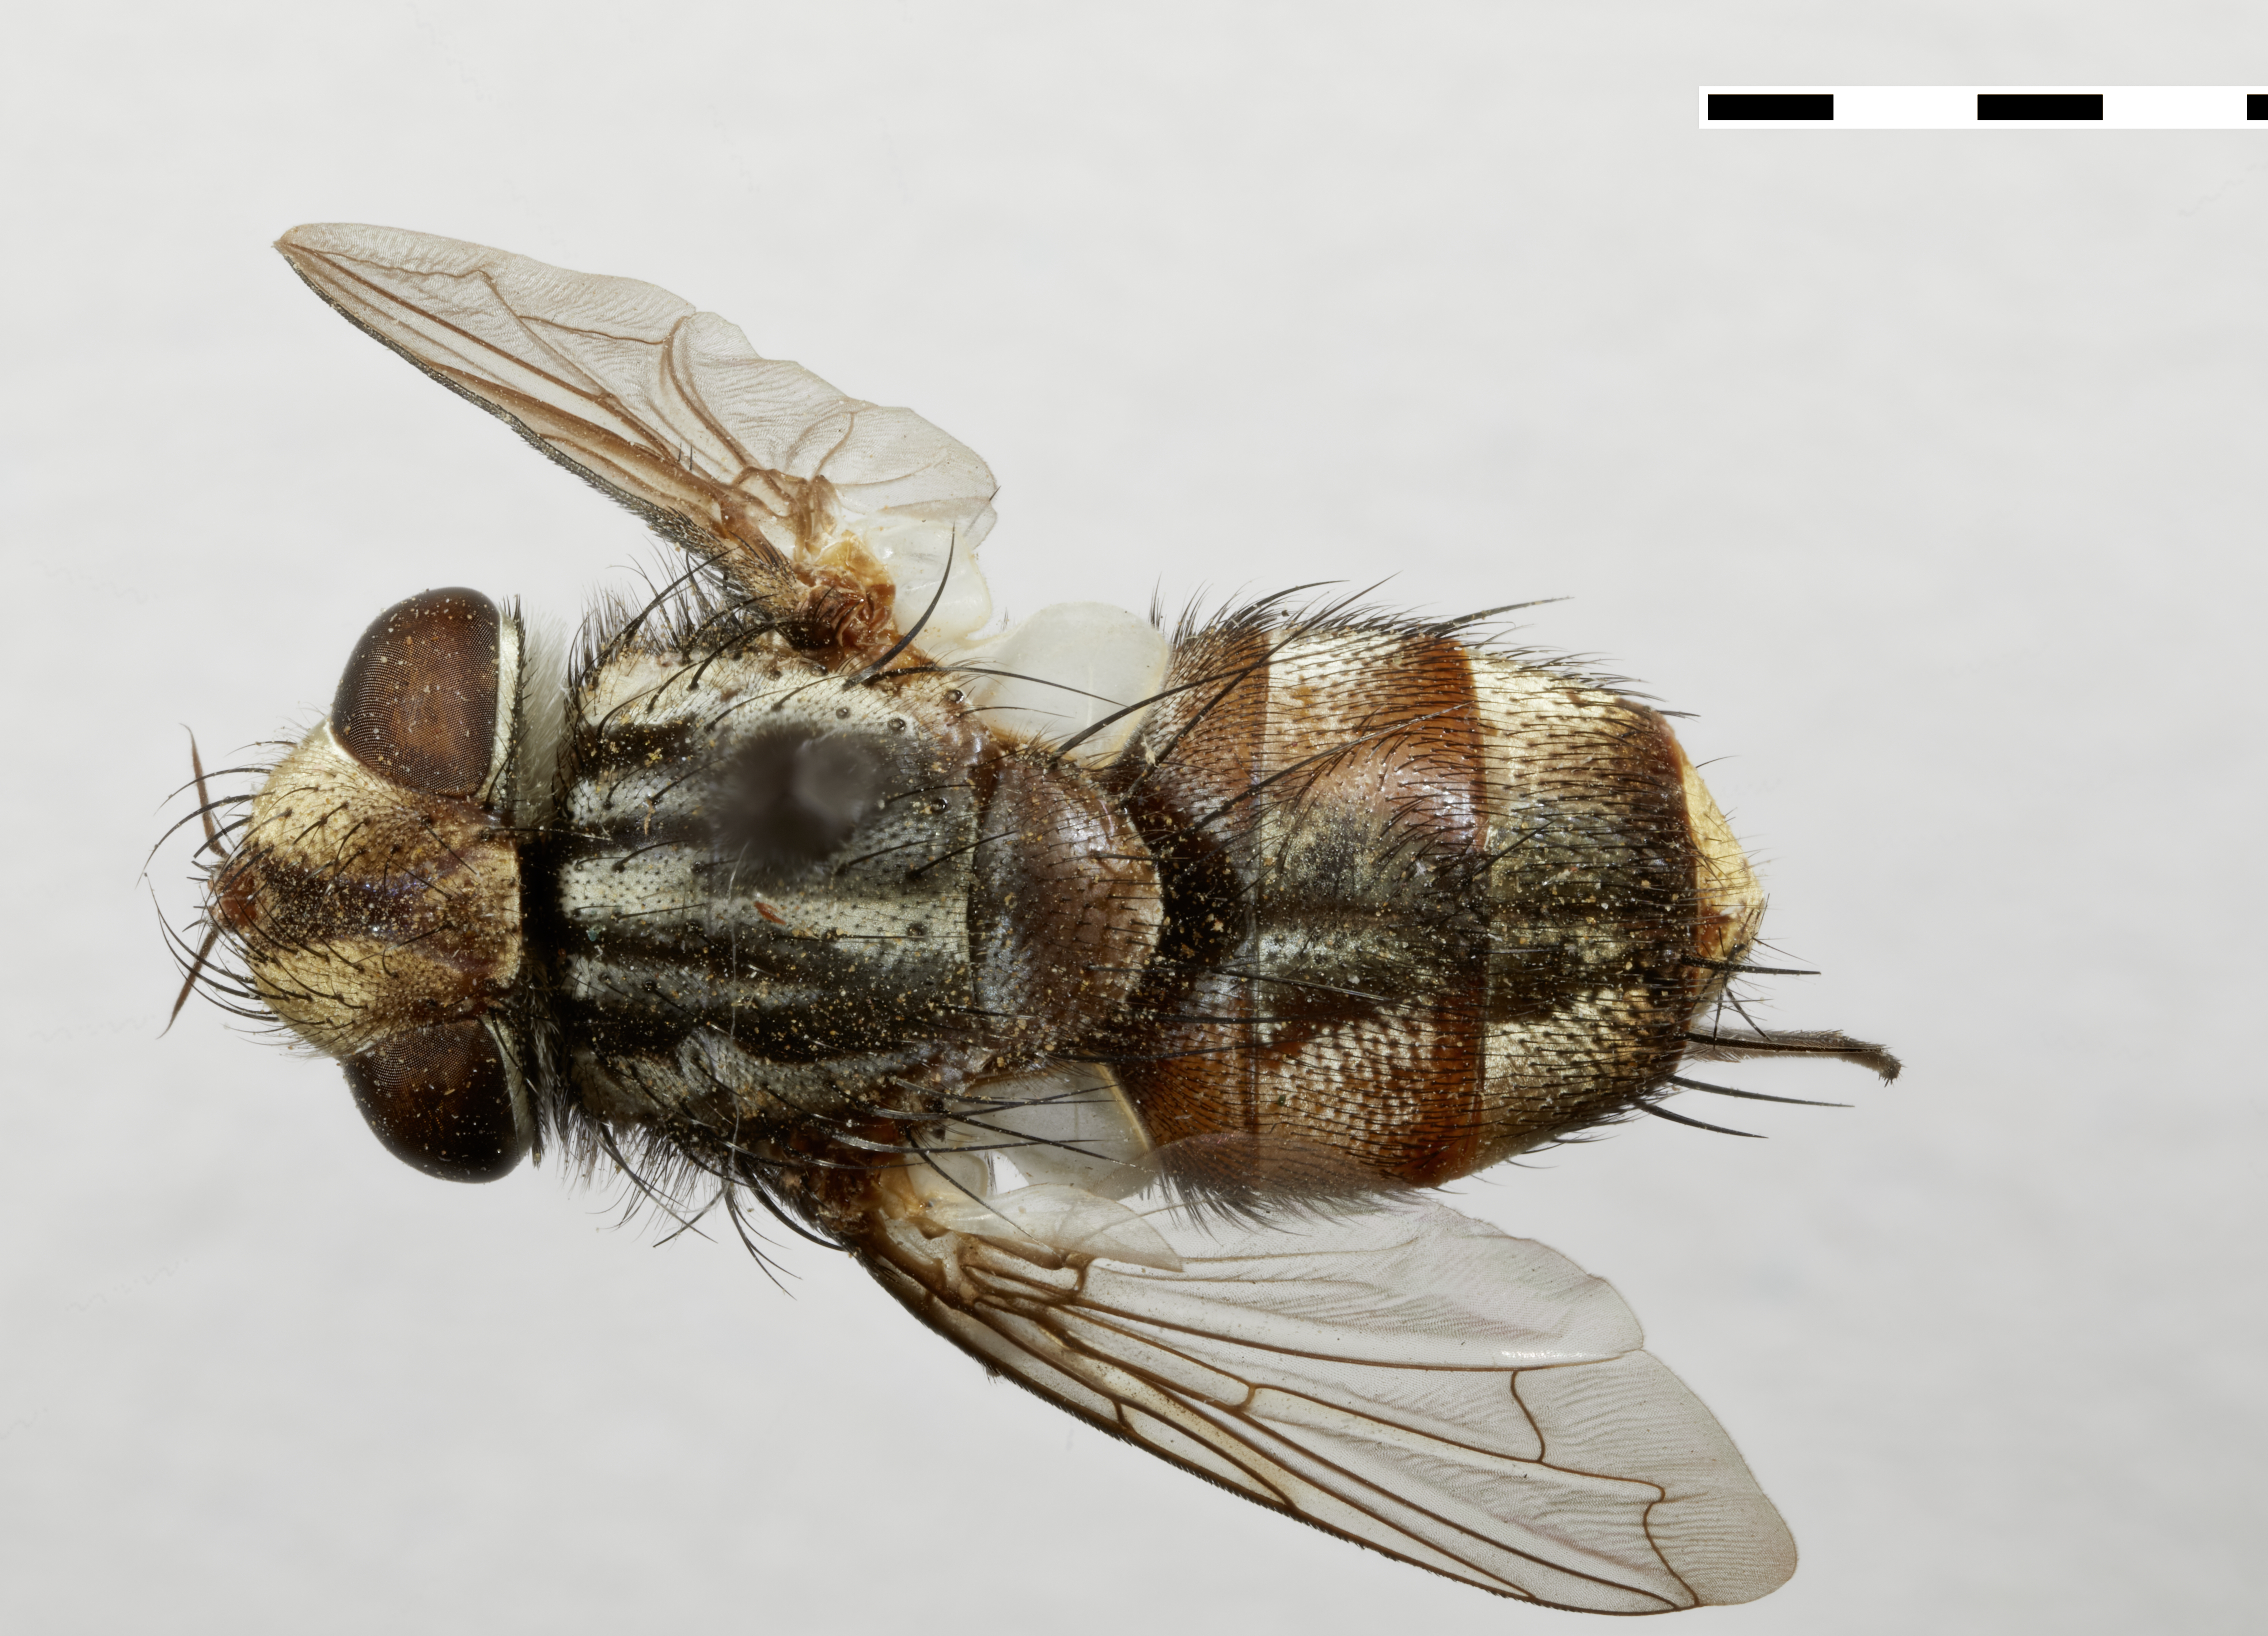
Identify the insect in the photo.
Protogoniops ocellaris
